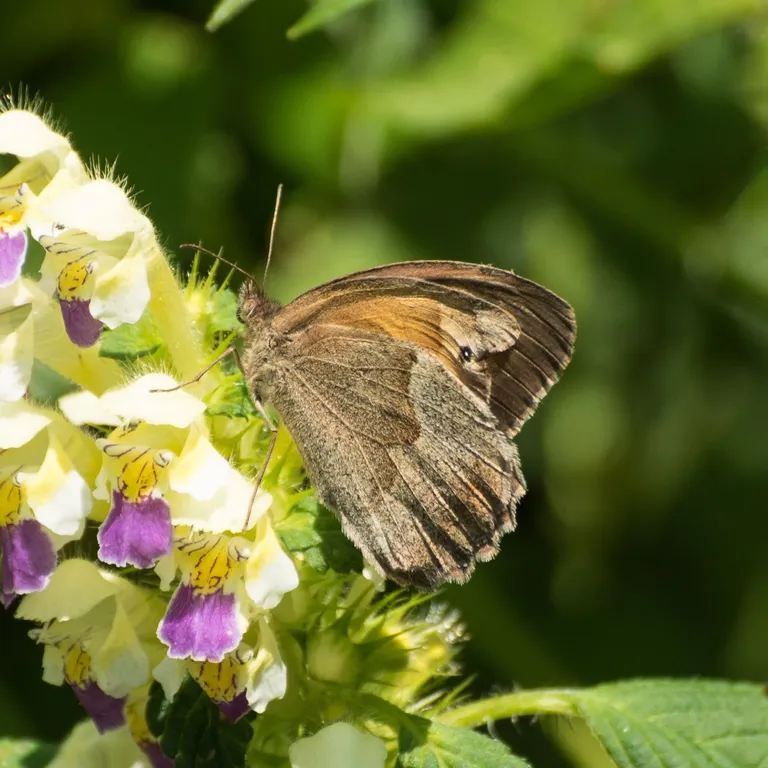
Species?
Maniola jurtina
